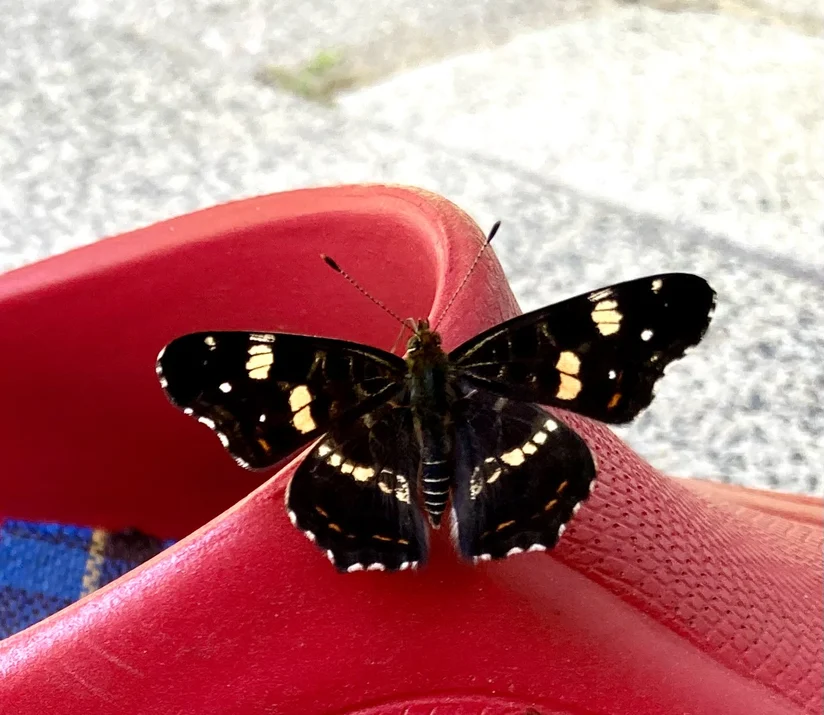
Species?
Araschnia levana
